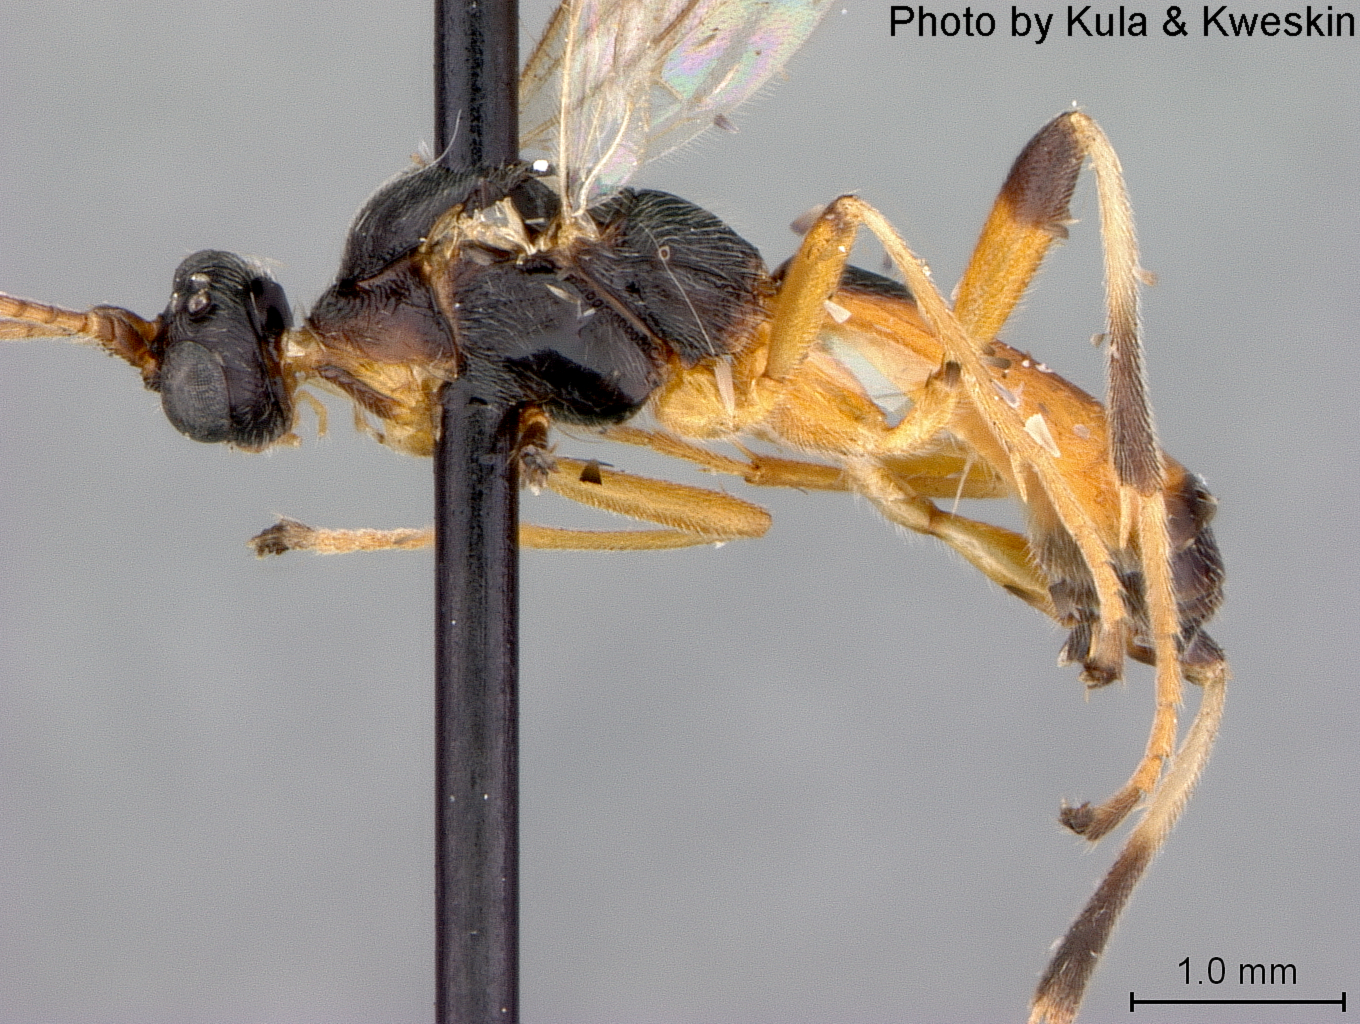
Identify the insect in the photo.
Aleiodes flavitarsus
